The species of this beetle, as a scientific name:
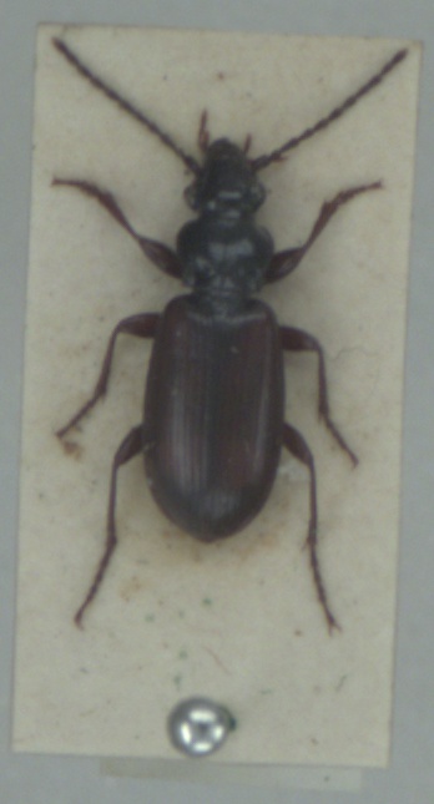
Patrobus septentrionis
